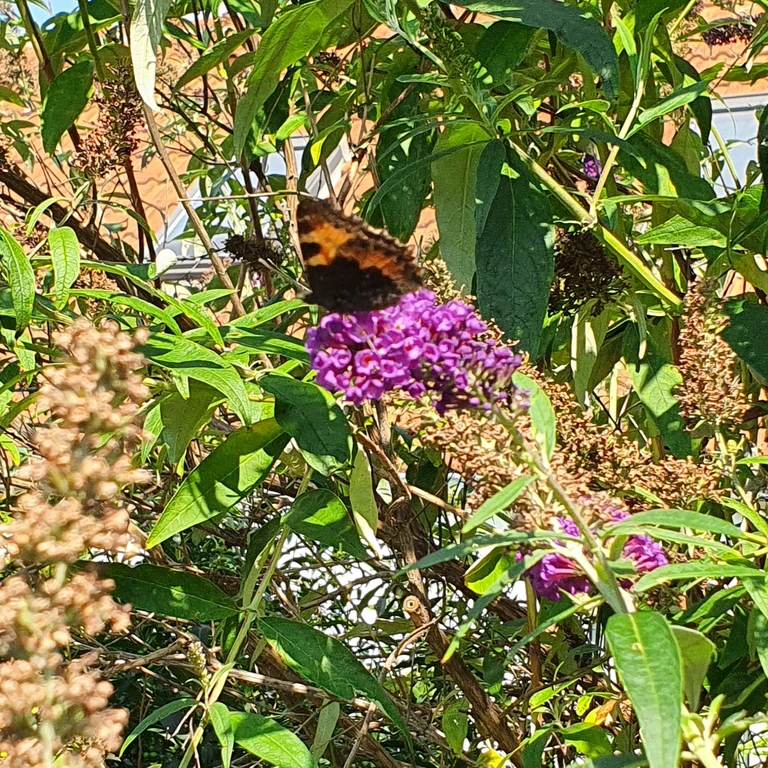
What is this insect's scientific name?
Aglais urticae
